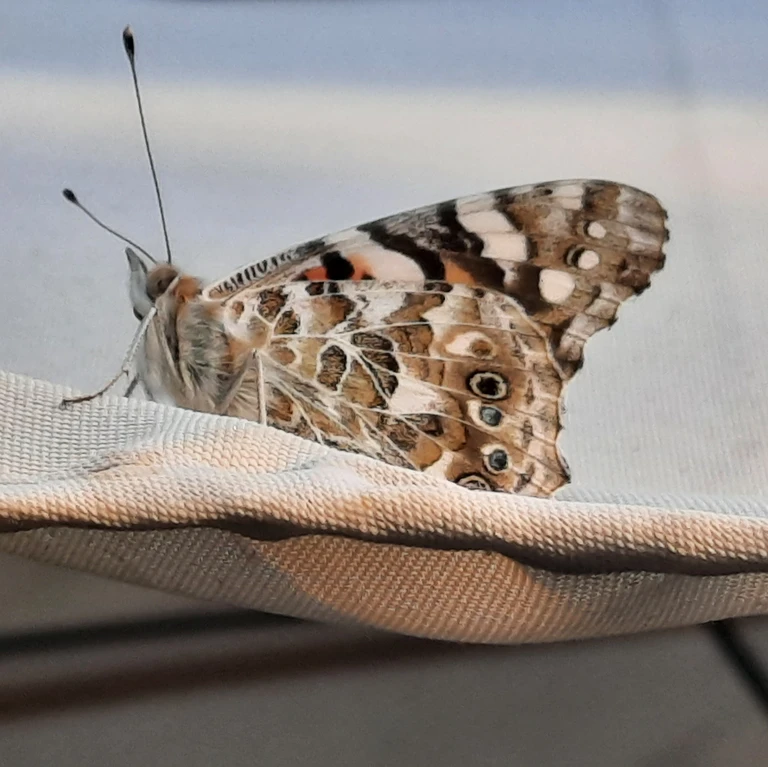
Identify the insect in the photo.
Vanessa cardui
